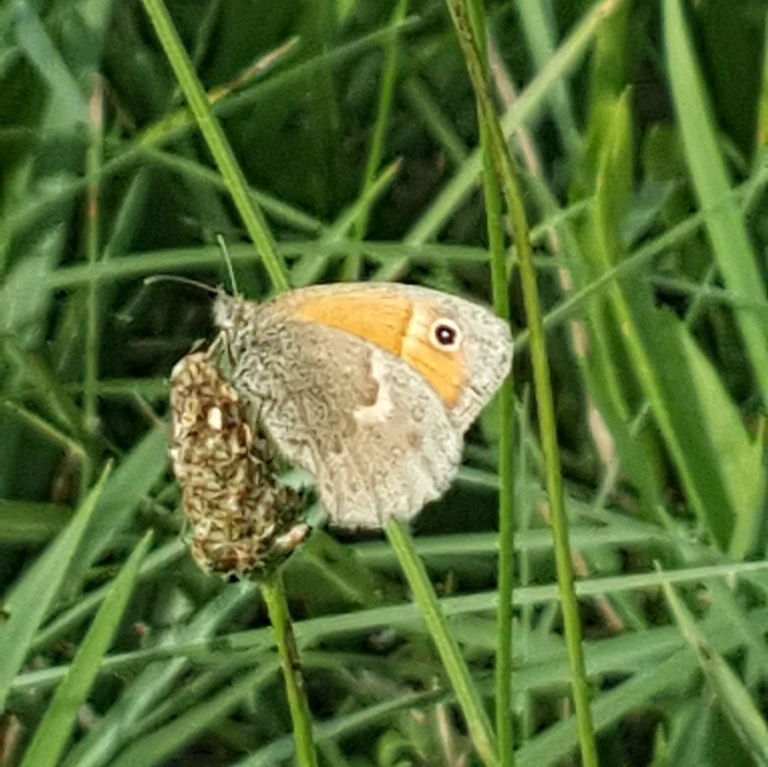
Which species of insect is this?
Coenonympha pamphilus
